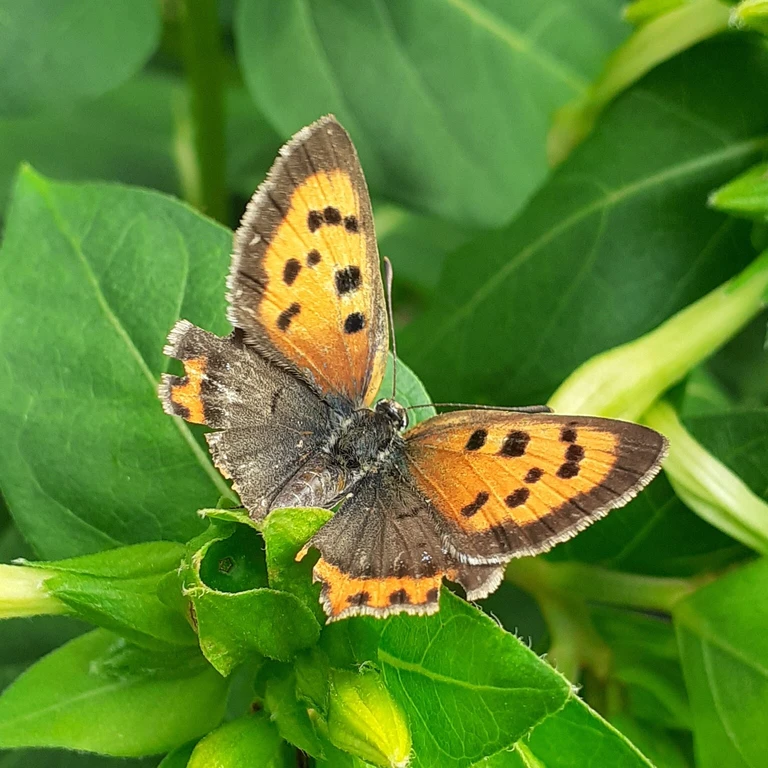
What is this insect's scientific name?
Lycaena phlaeas
